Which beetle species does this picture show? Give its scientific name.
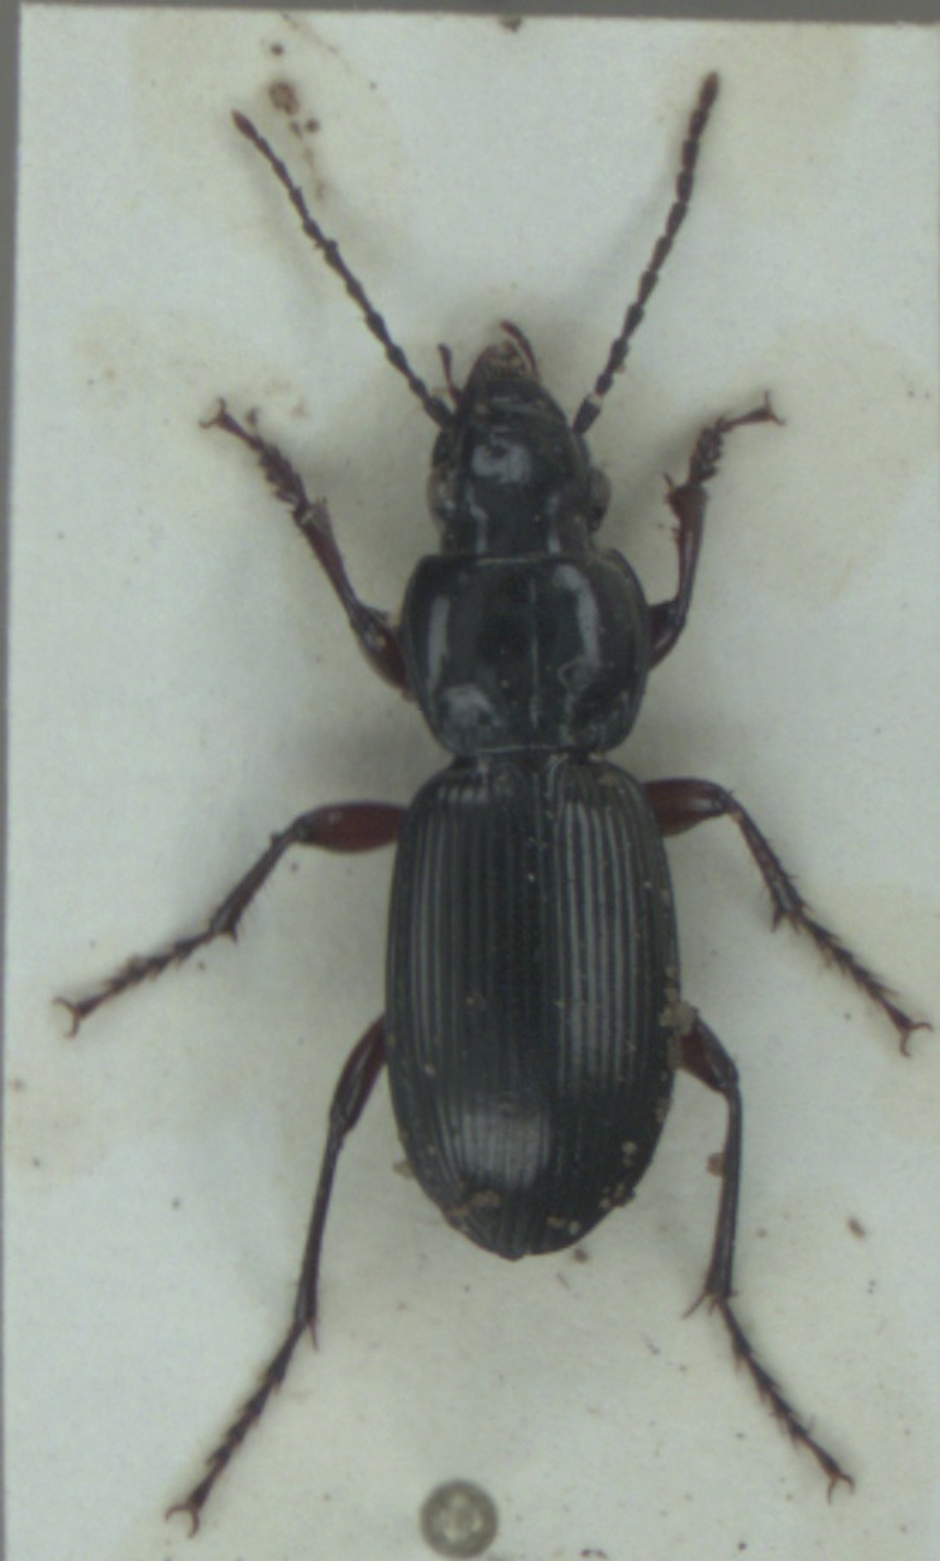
Pterostichus madidus
